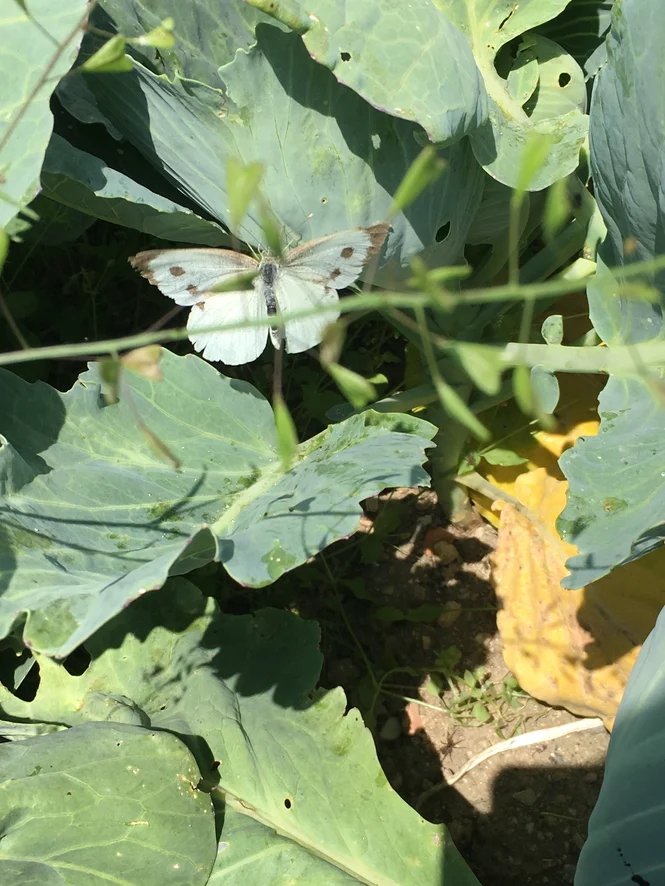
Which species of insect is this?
Pieris brassicae
